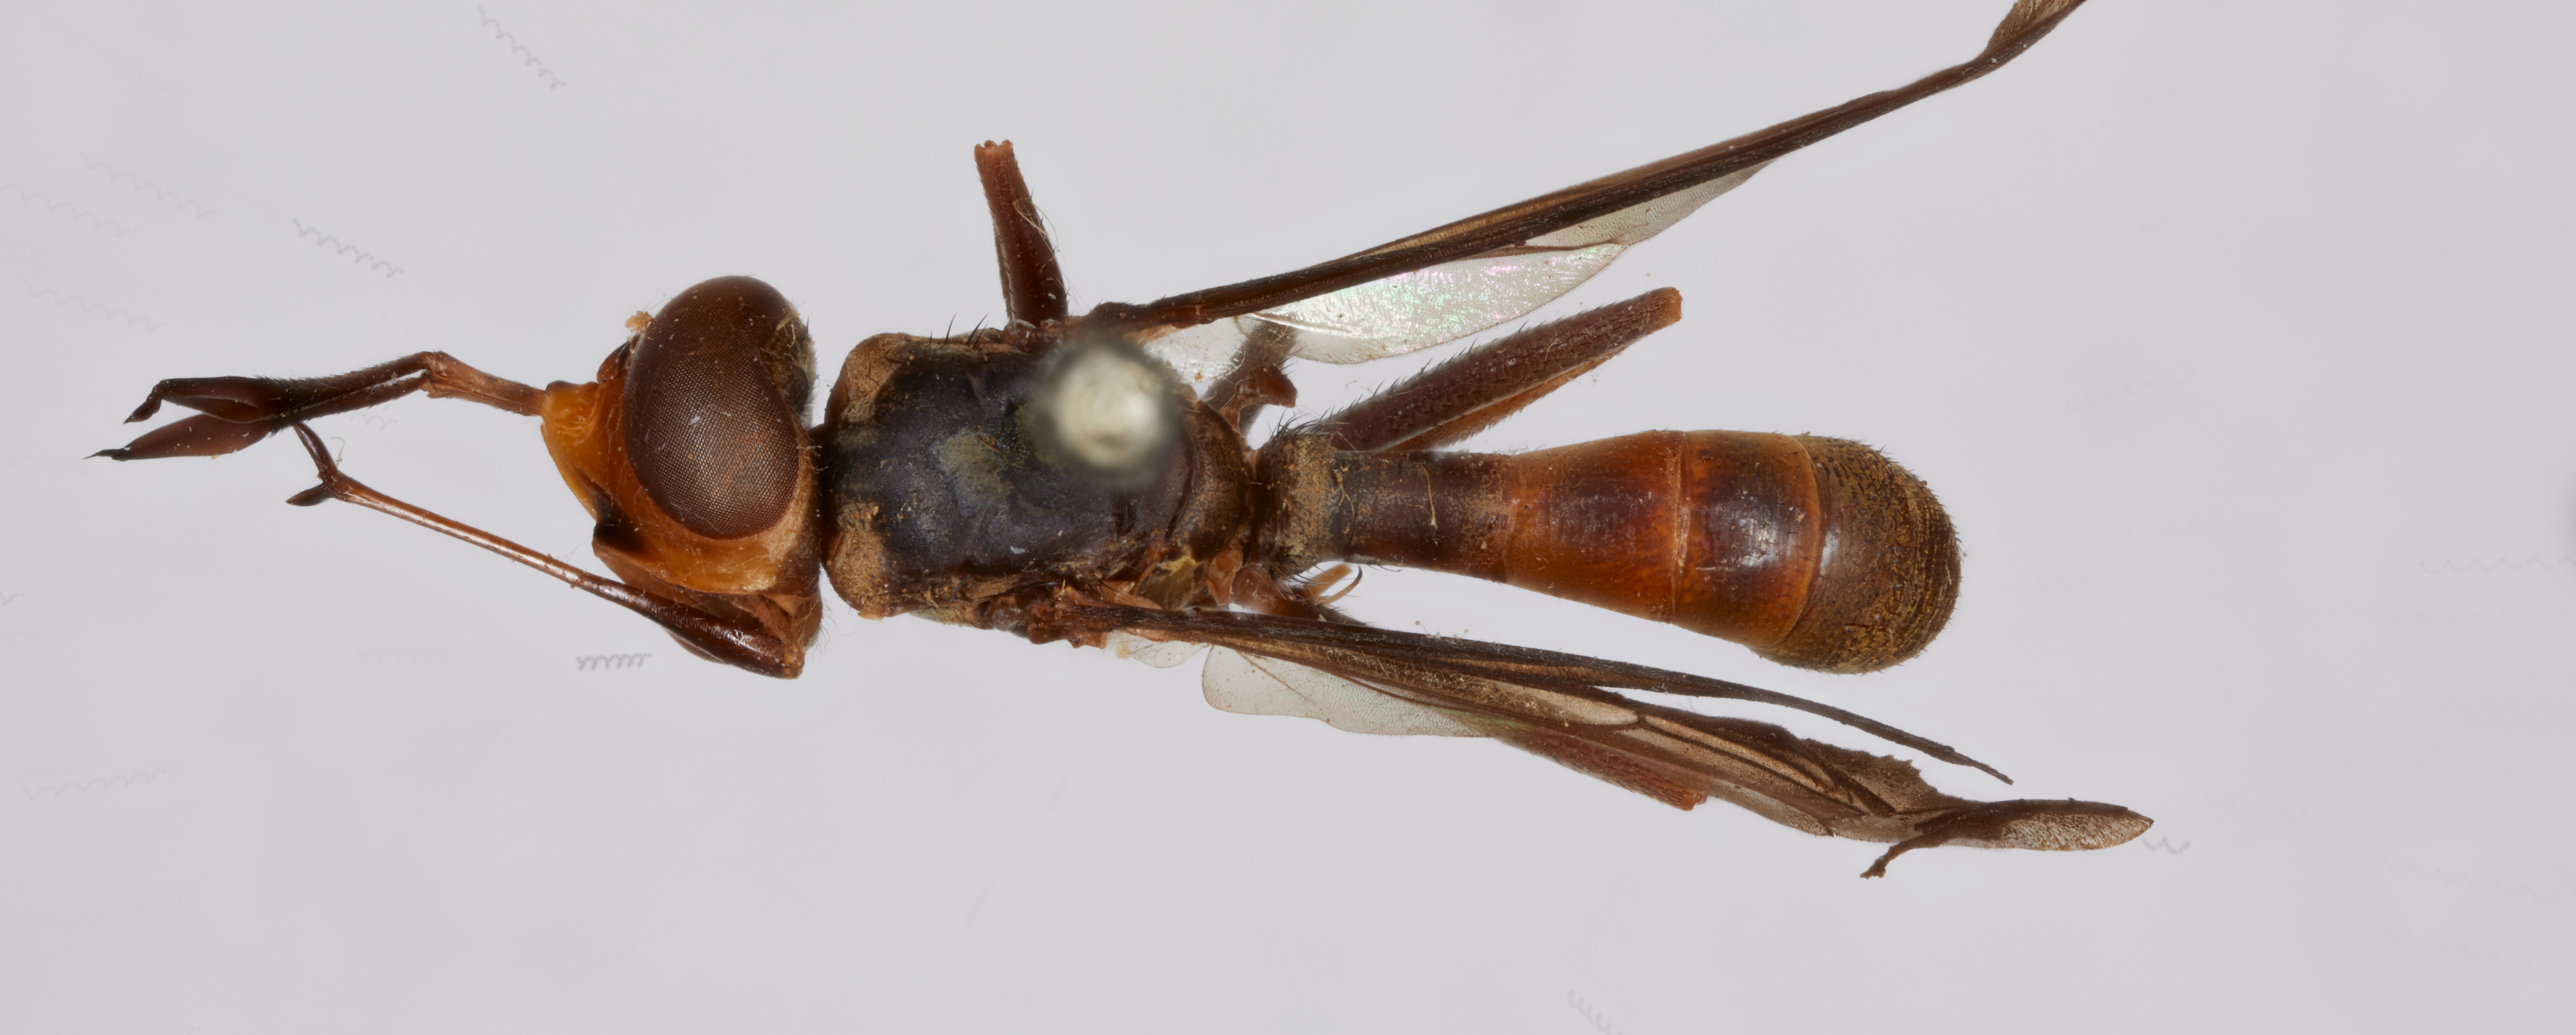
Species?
Conops olivaceus
